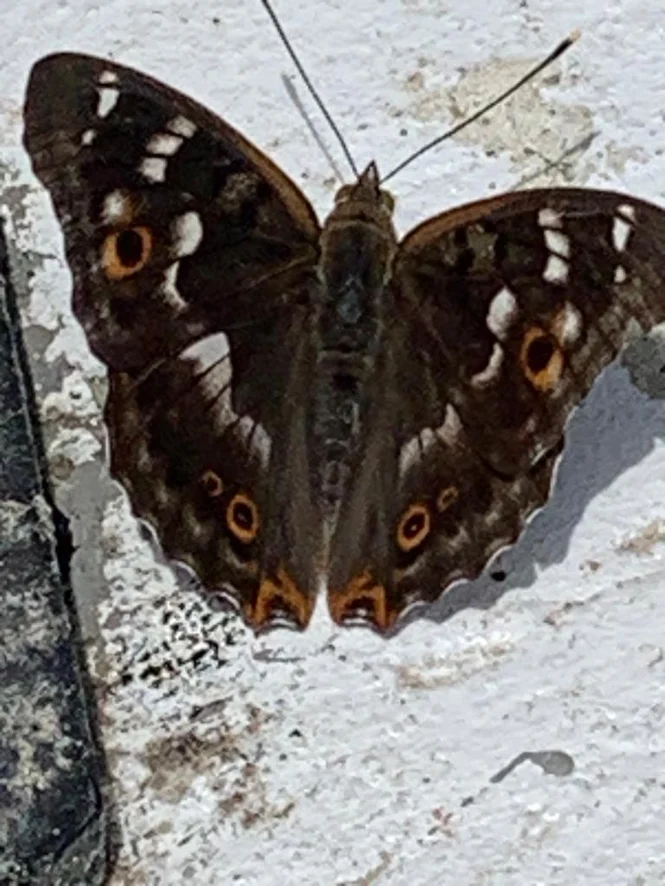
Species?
Apatura ilia
